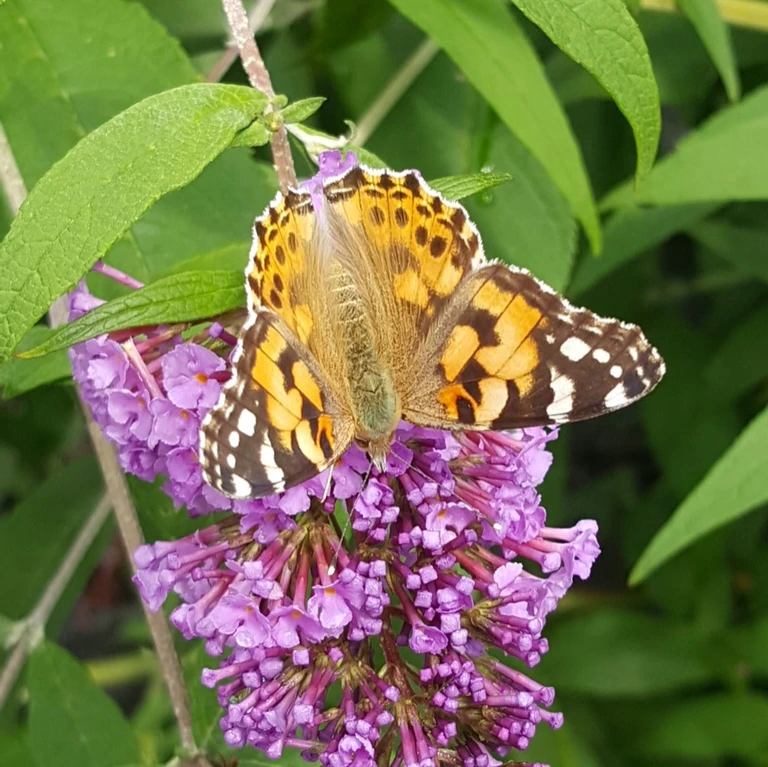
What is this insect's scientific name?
Vanessa cardui
